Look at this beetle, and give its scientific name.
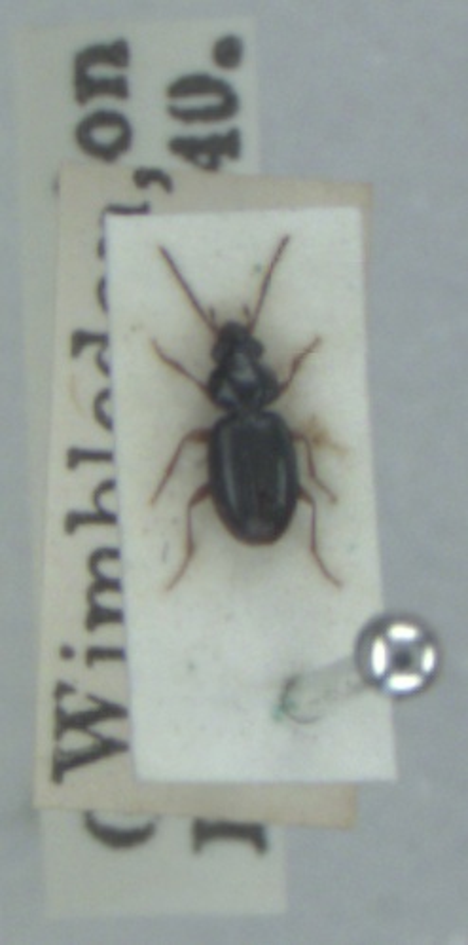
Bembidion mannerheimii
